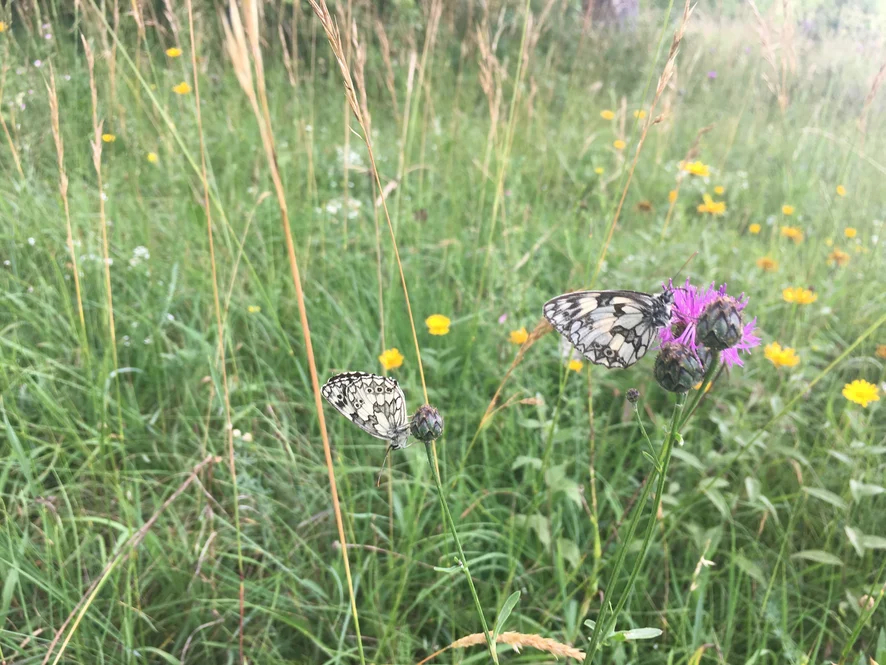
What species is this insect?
Melanargia galathea
